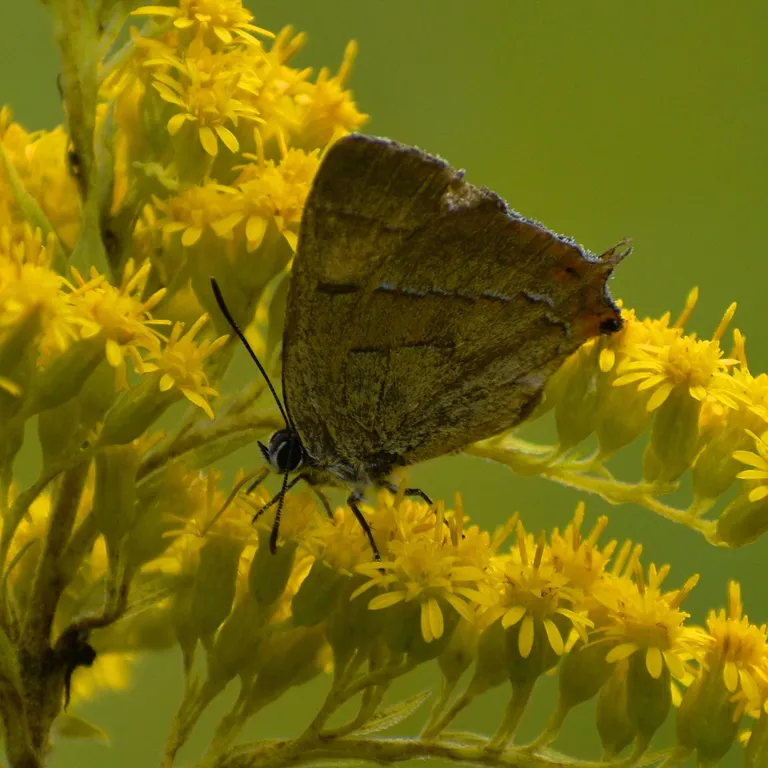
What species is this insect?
Thecla betulae
